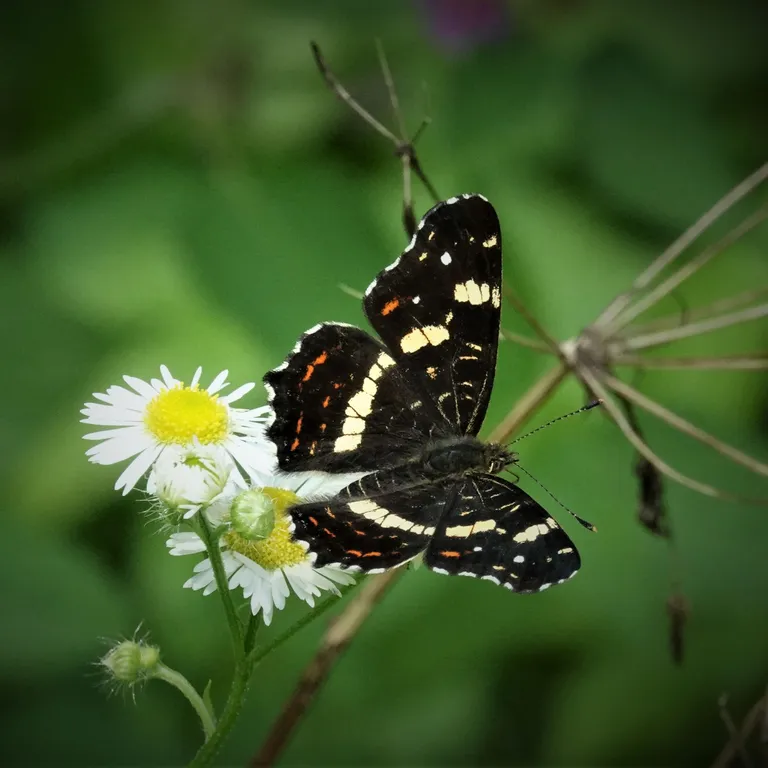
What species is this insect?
Araschnia levana
